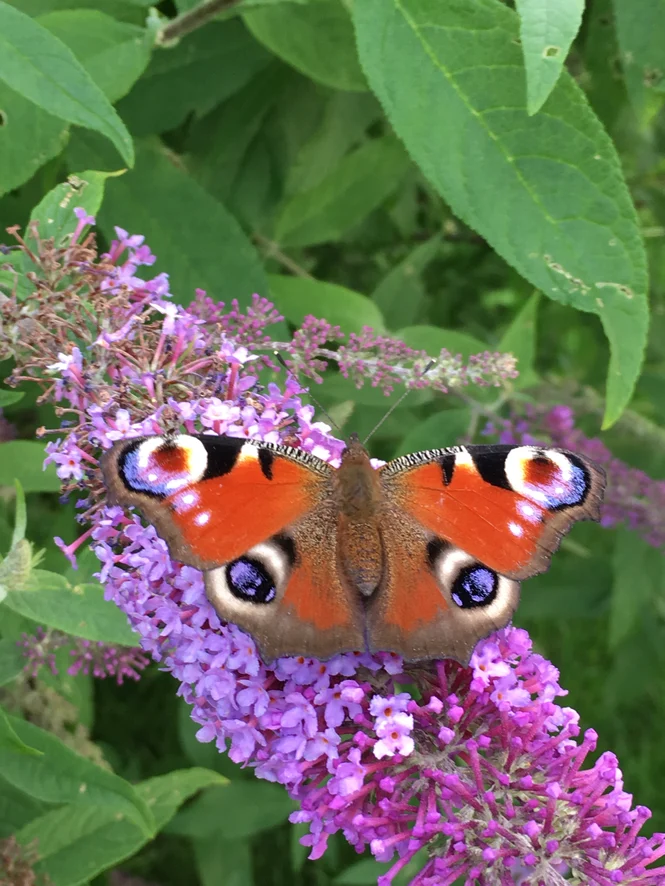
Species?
Aglais io
